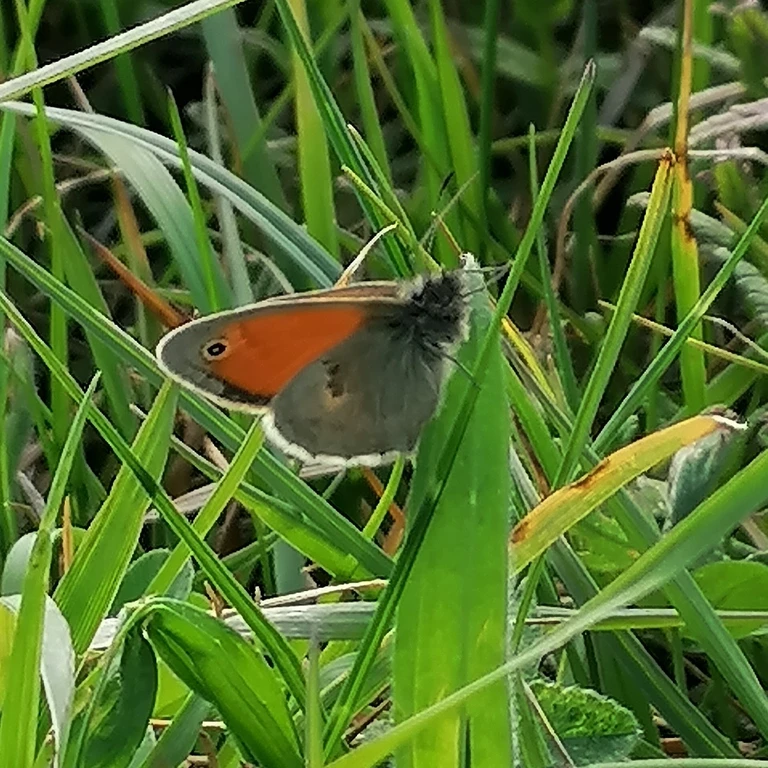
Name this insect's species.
Coenonympha pamphilus
